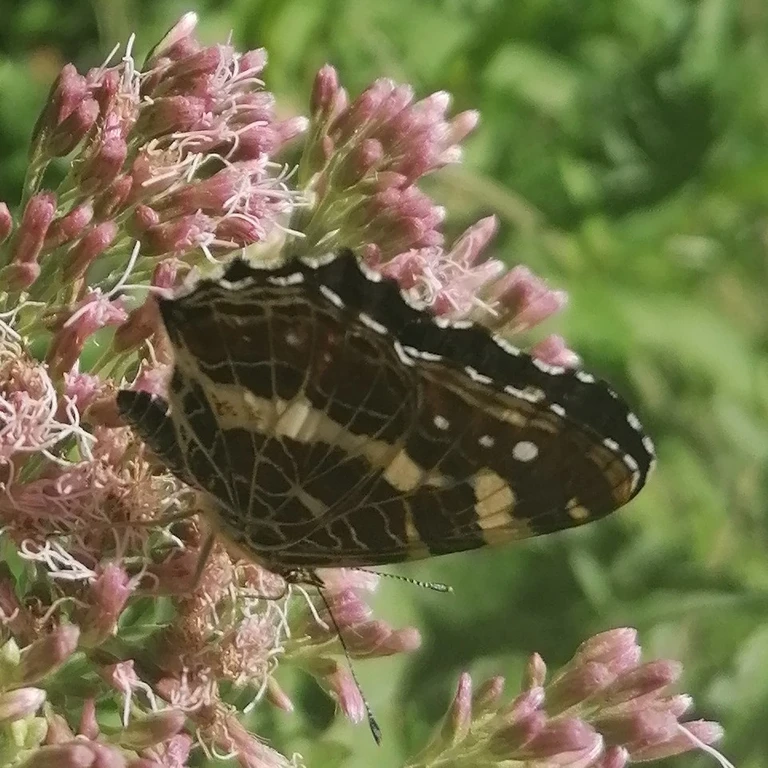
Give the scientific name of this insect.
Araschnia levana
